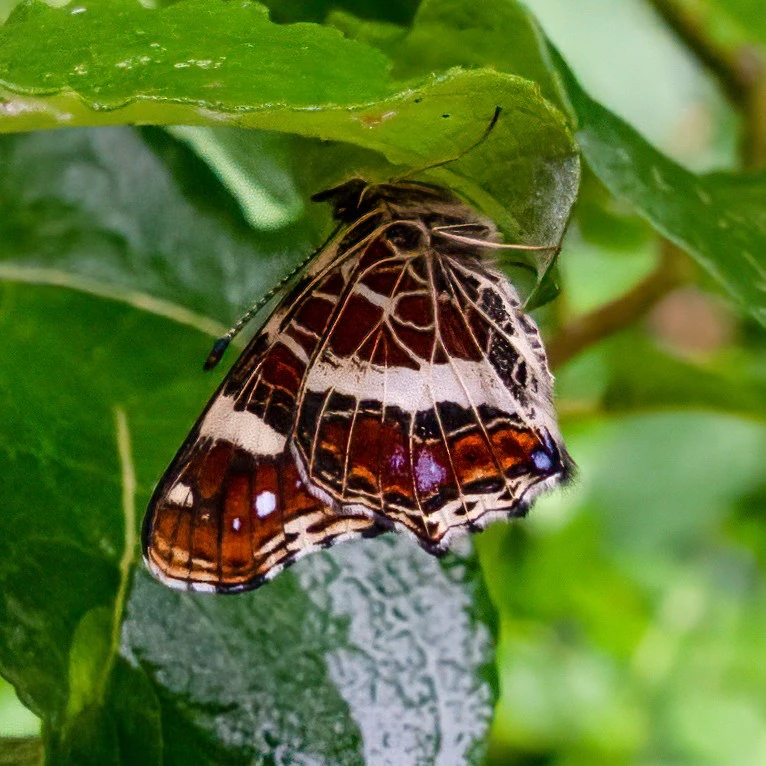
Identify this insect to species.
Araschnia levana
